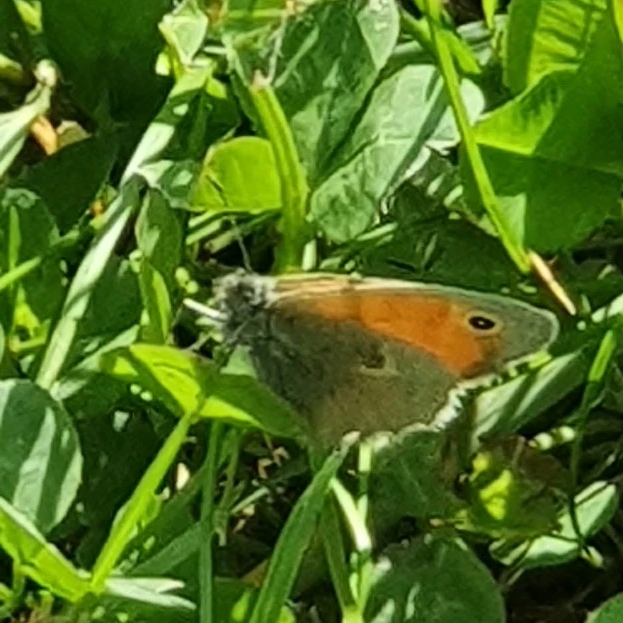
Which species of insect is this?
Coenonympha pamphilus
